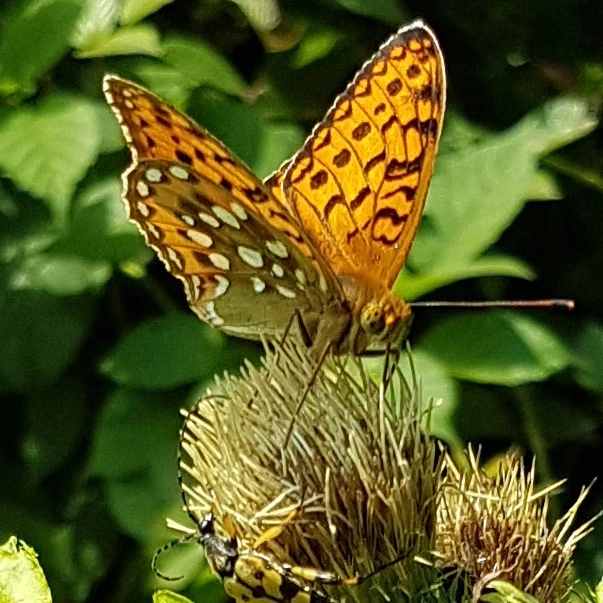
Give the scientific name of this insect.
Speyeria aglaja
